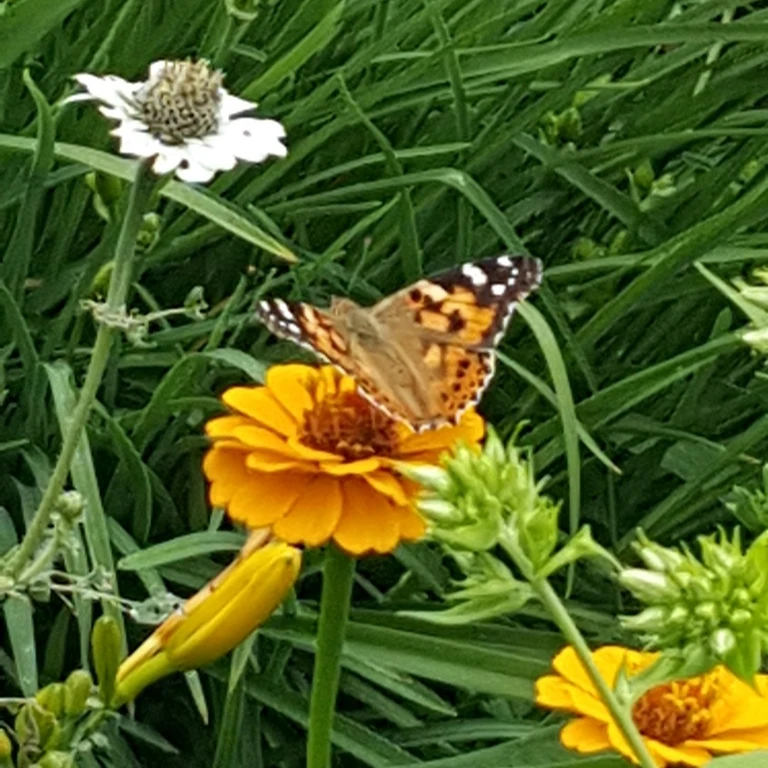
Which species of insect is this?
Vanessa cardui
